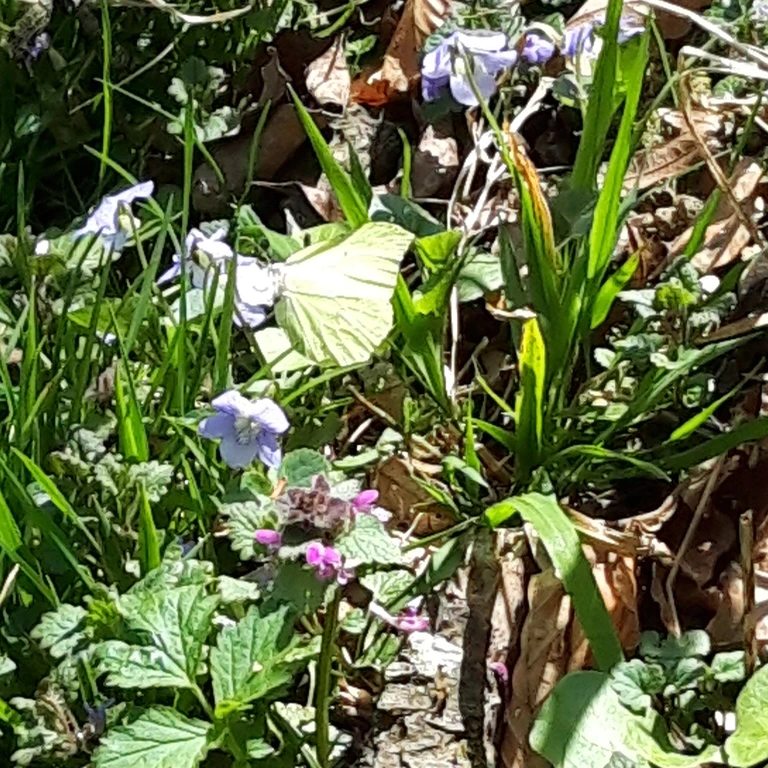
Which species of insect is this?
Gonepteryx rhamni
